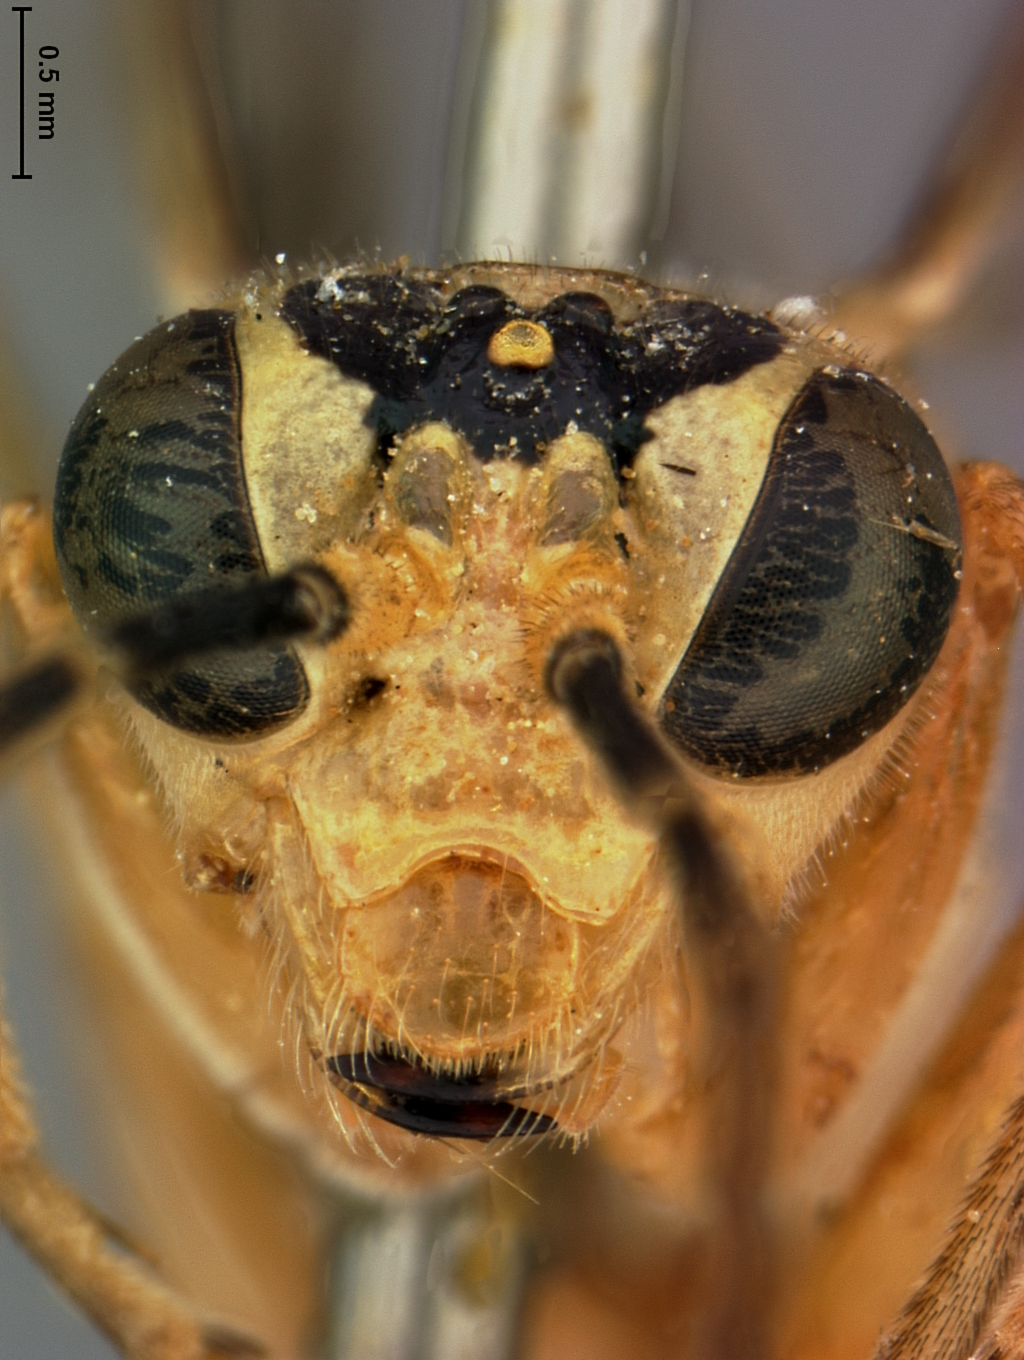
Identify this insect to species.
Tenthredella niapa
